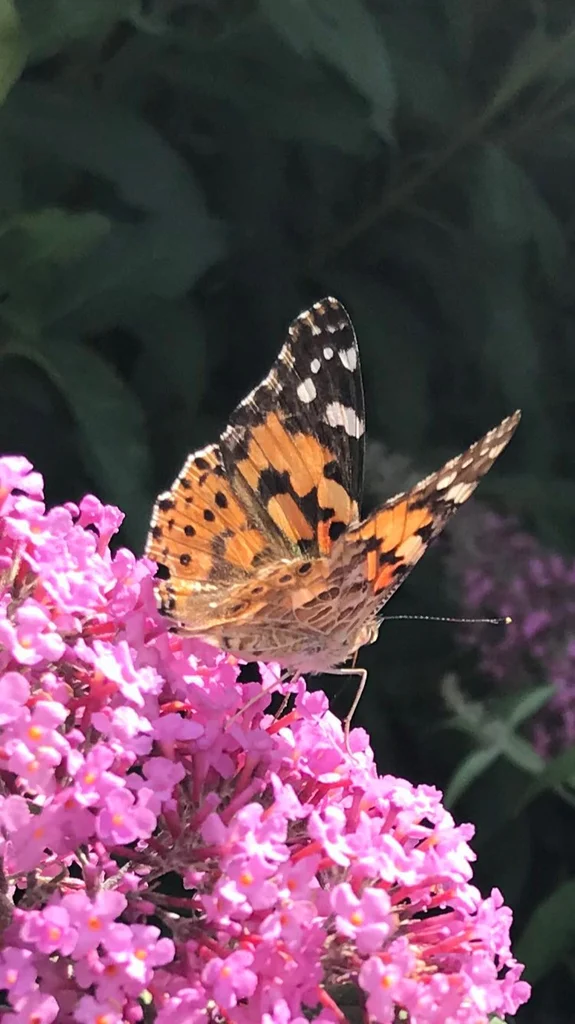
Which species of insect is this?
Vanessa cardui
